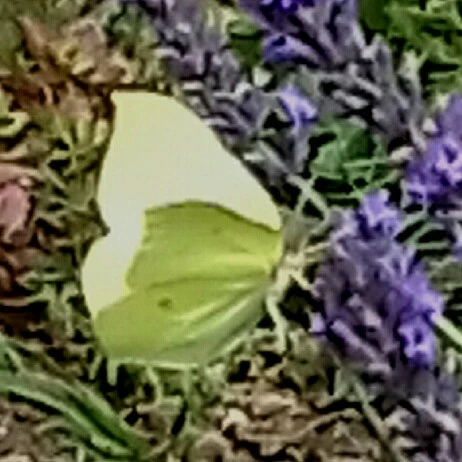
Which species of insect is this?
Gonepteryx rhamni
